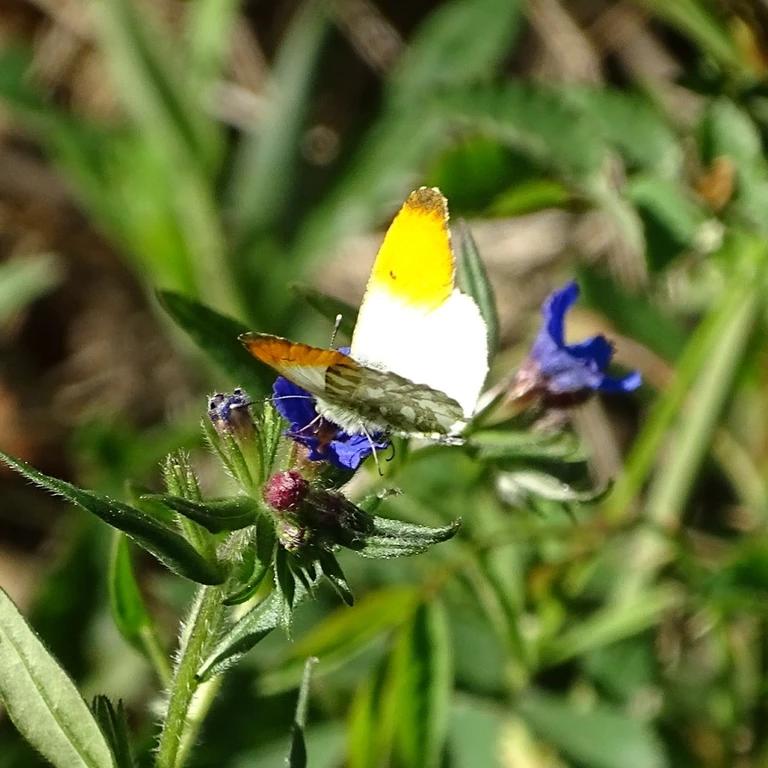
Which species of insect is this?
Anthocharis cardamines
